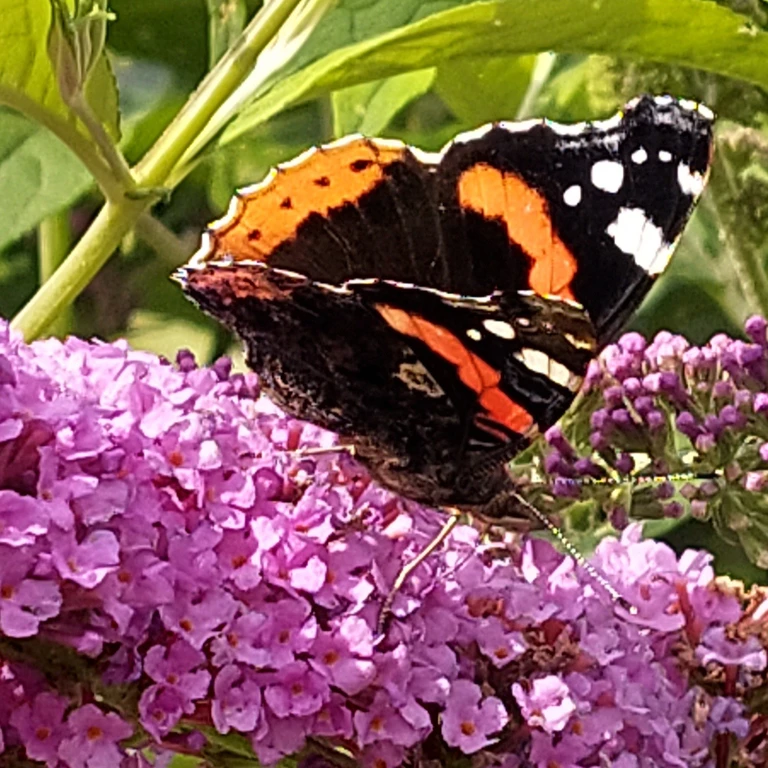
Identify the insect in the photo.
Vanessa atalanta
